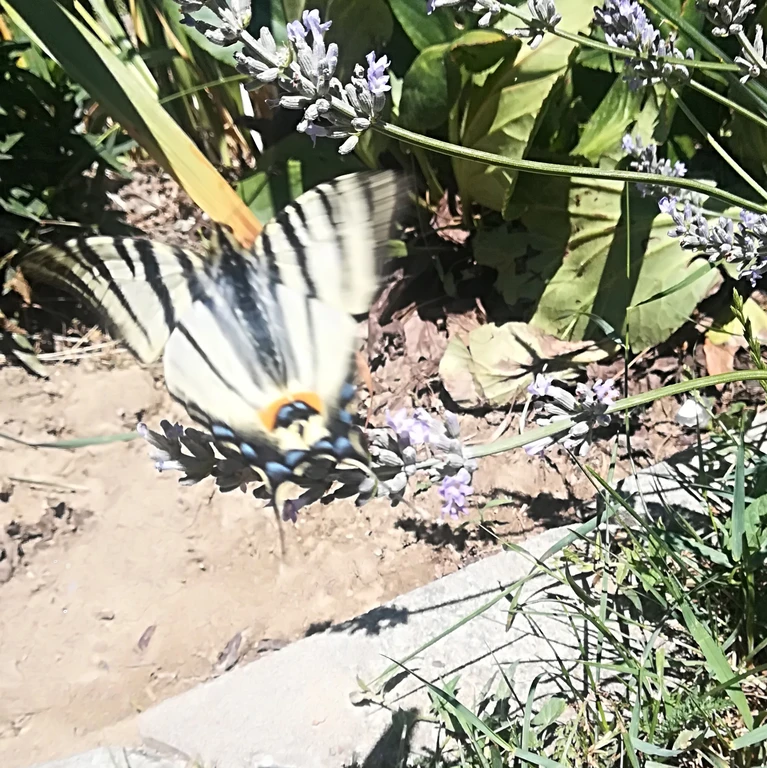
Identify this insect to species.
Iphiclides podalirius
